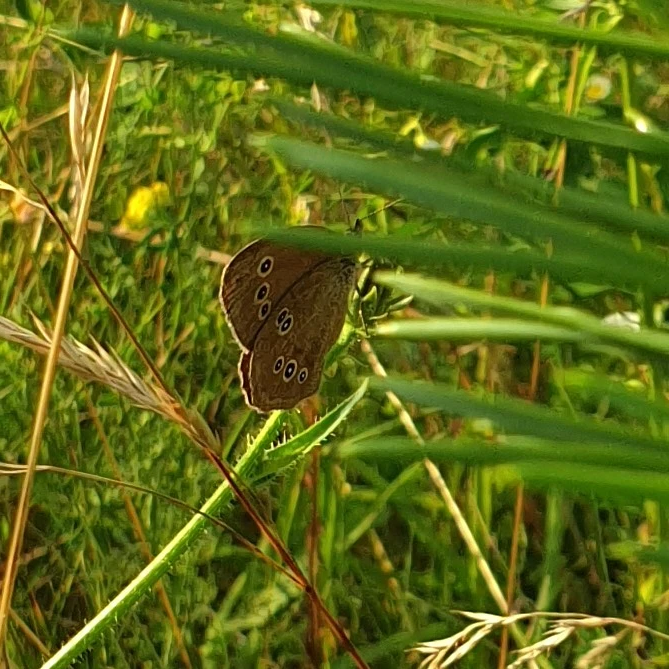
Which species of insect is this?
Aphantopus hyperantus
